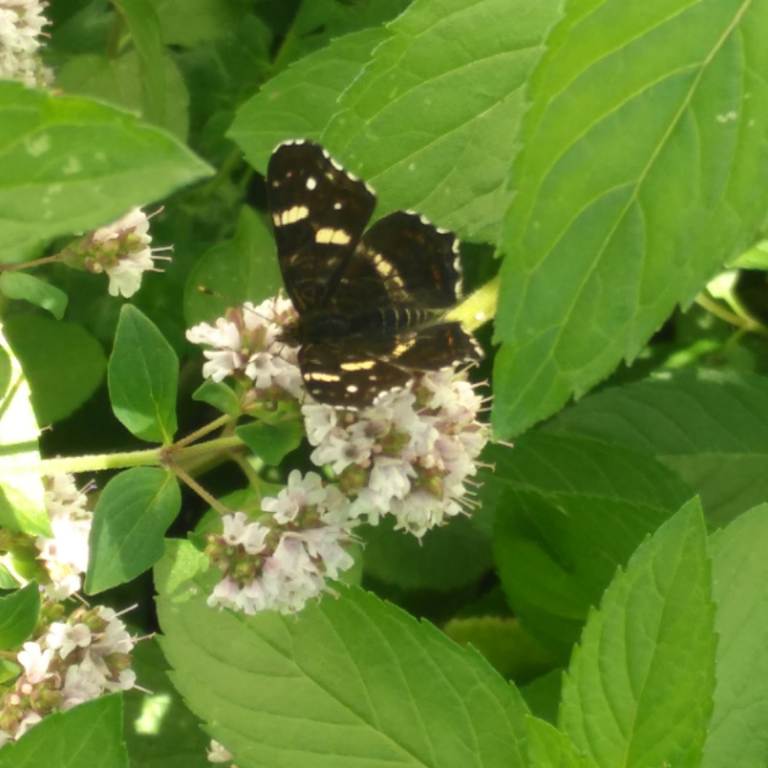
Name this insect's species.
Araschnia levana
